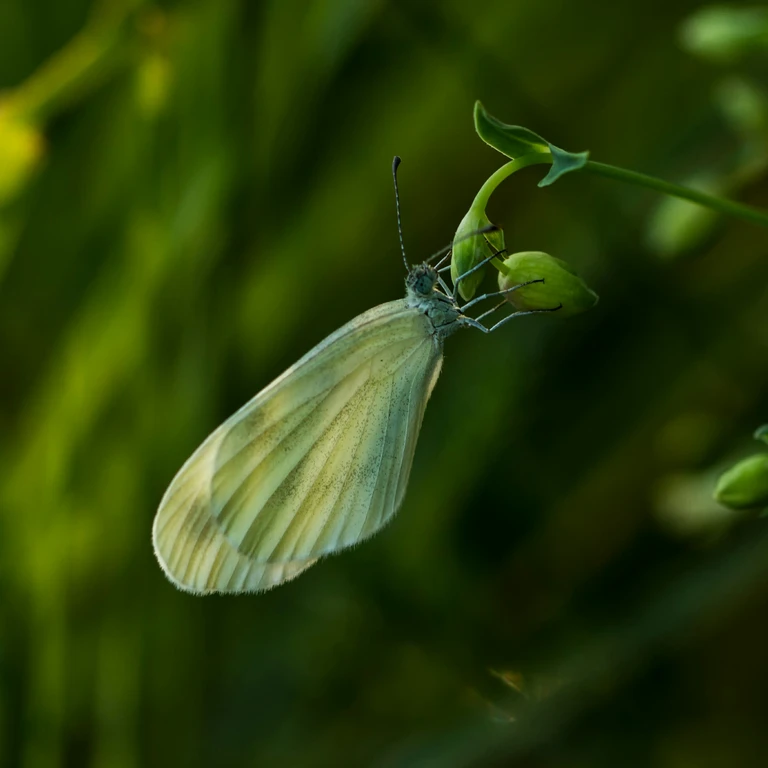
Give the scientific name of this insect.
Leptidea sinapis/juvernica
